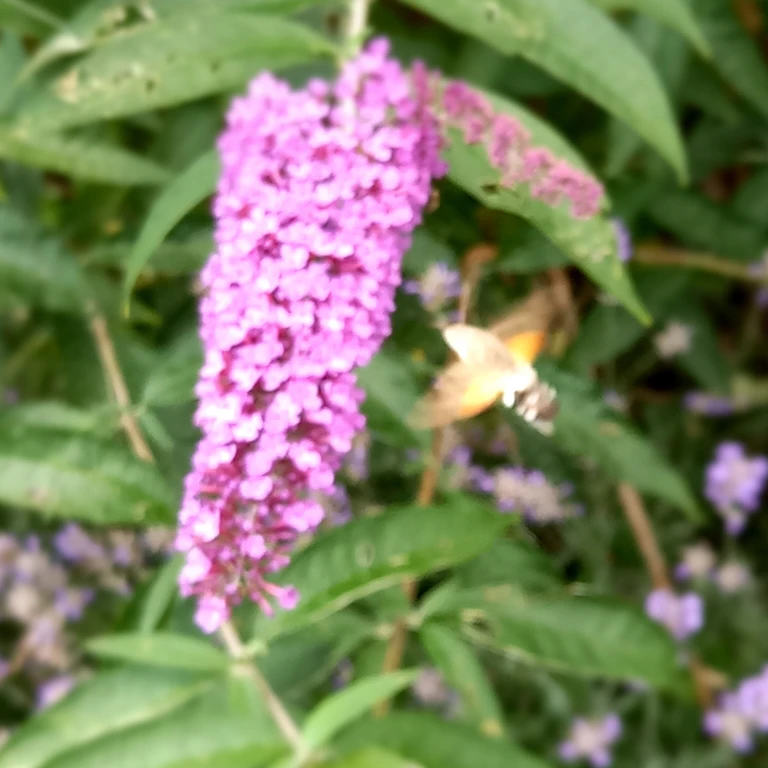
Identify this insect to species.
Macroglossum stellatarum
